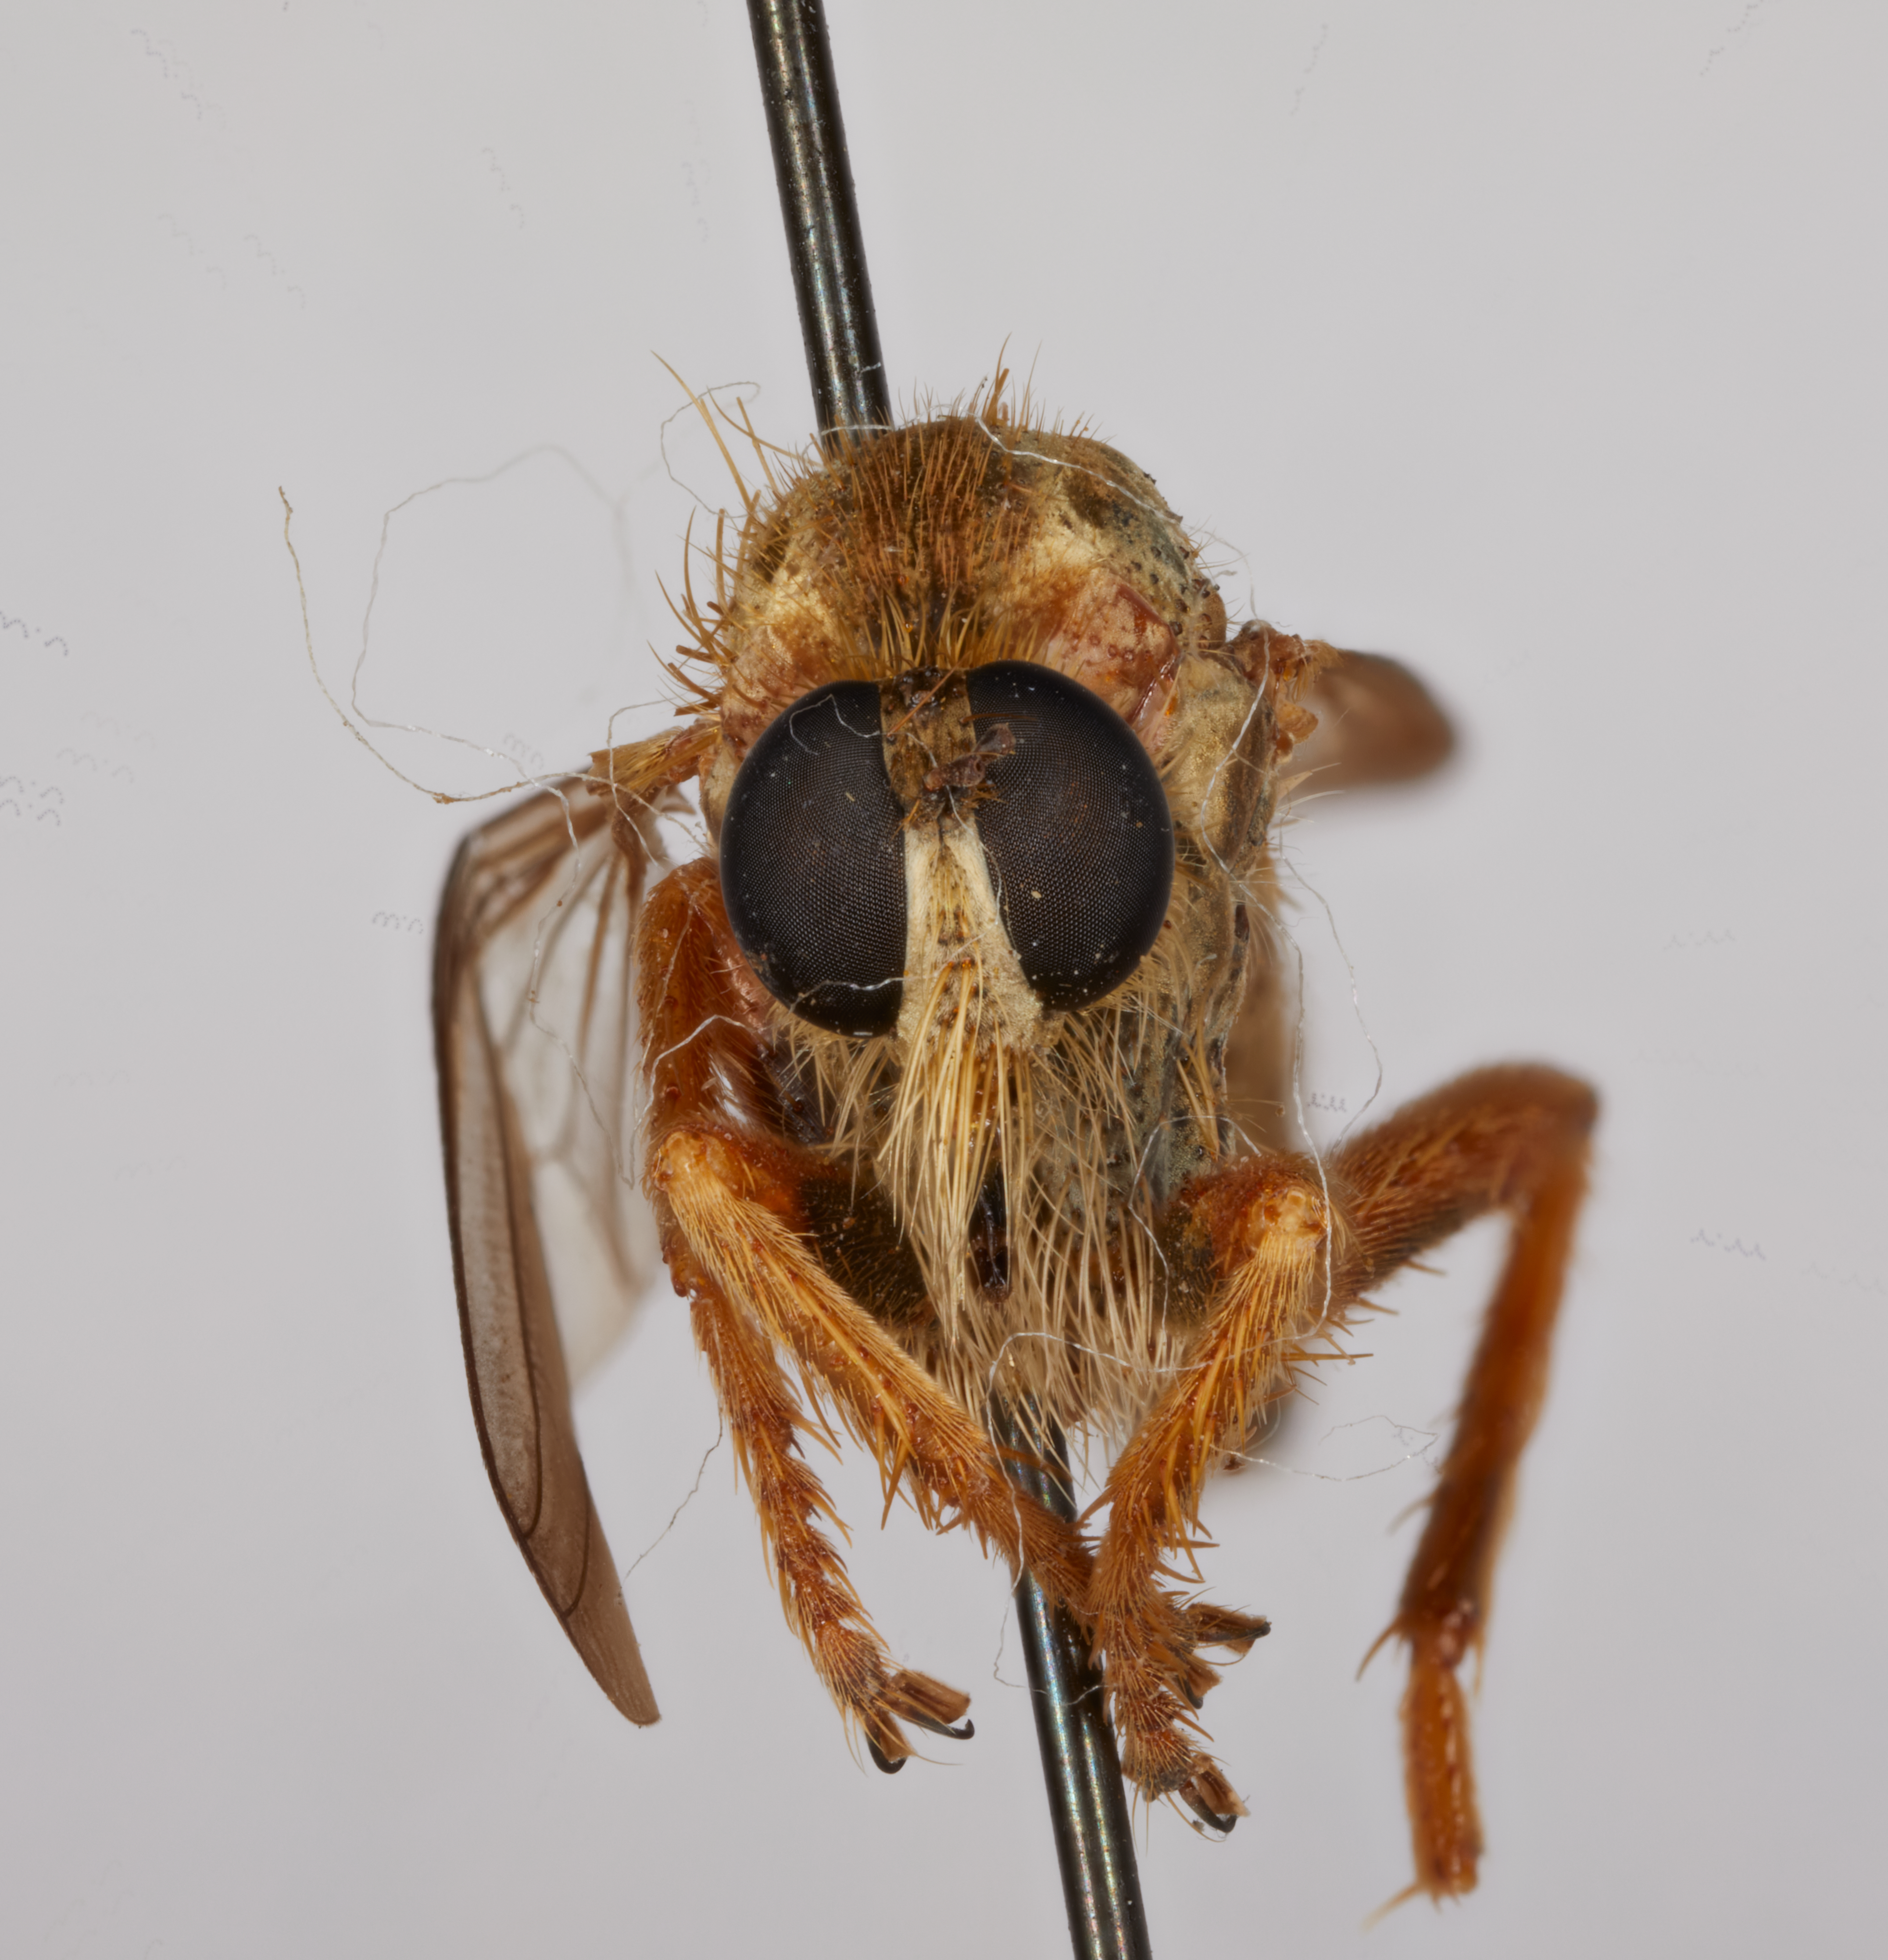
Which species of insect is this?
Stenopogon colimae
